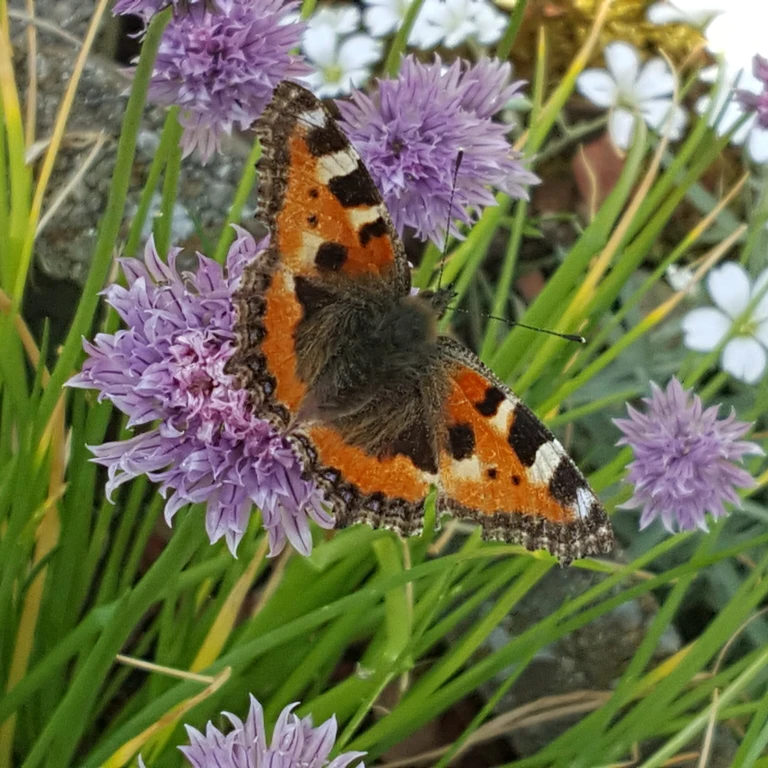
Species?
Aglais urticae
